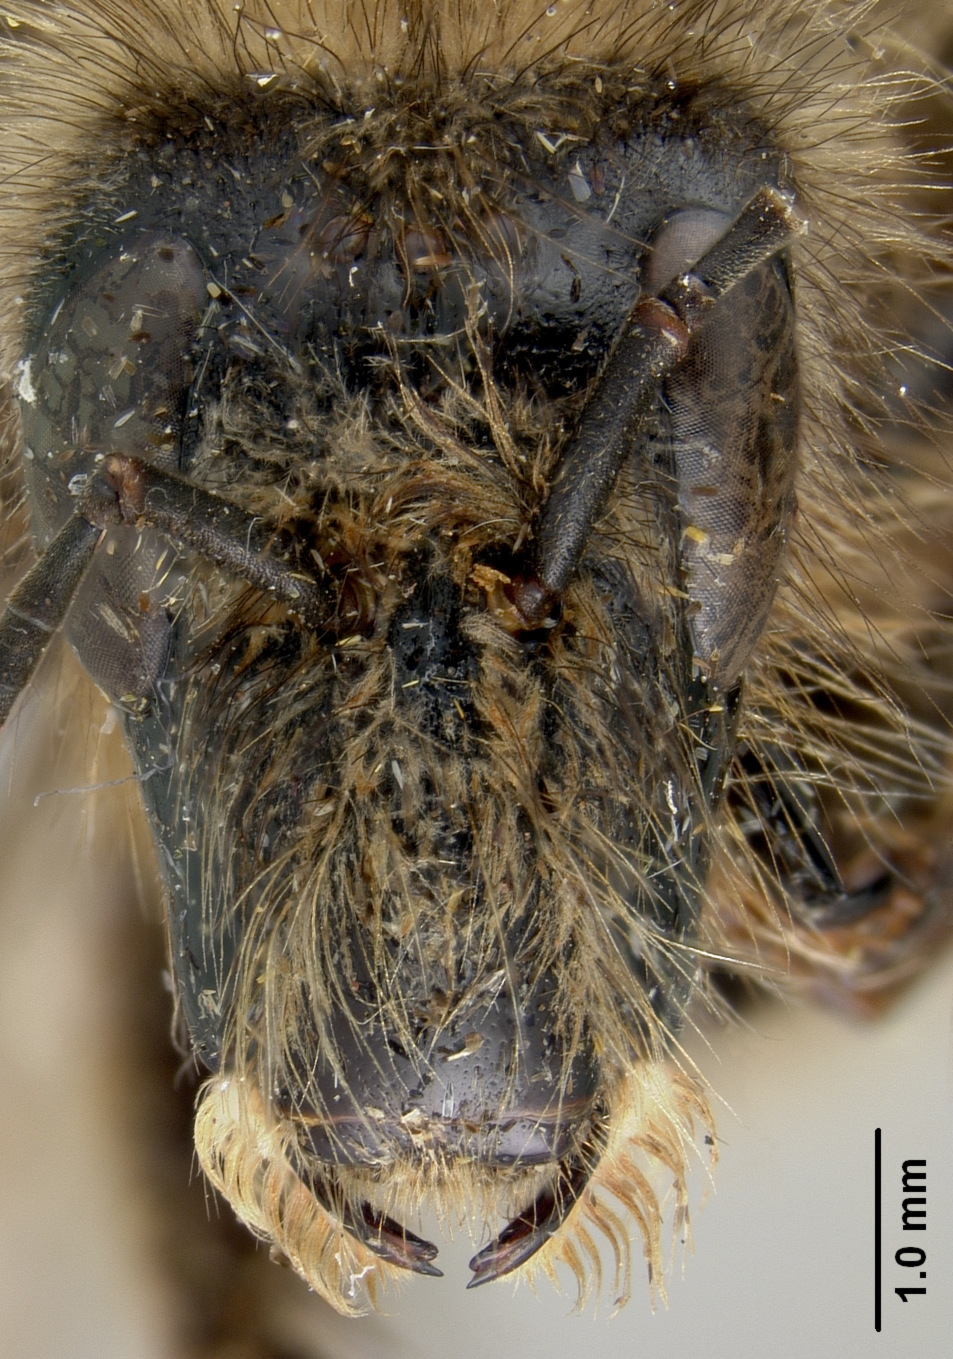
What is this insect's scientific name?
Bremus securus
